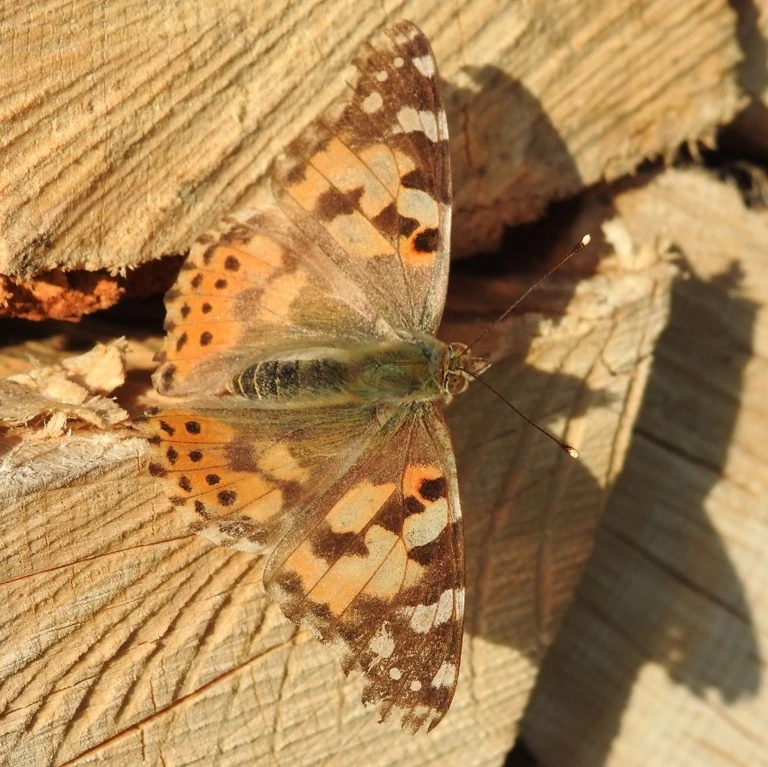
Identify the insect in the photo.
Vanessa cardui
